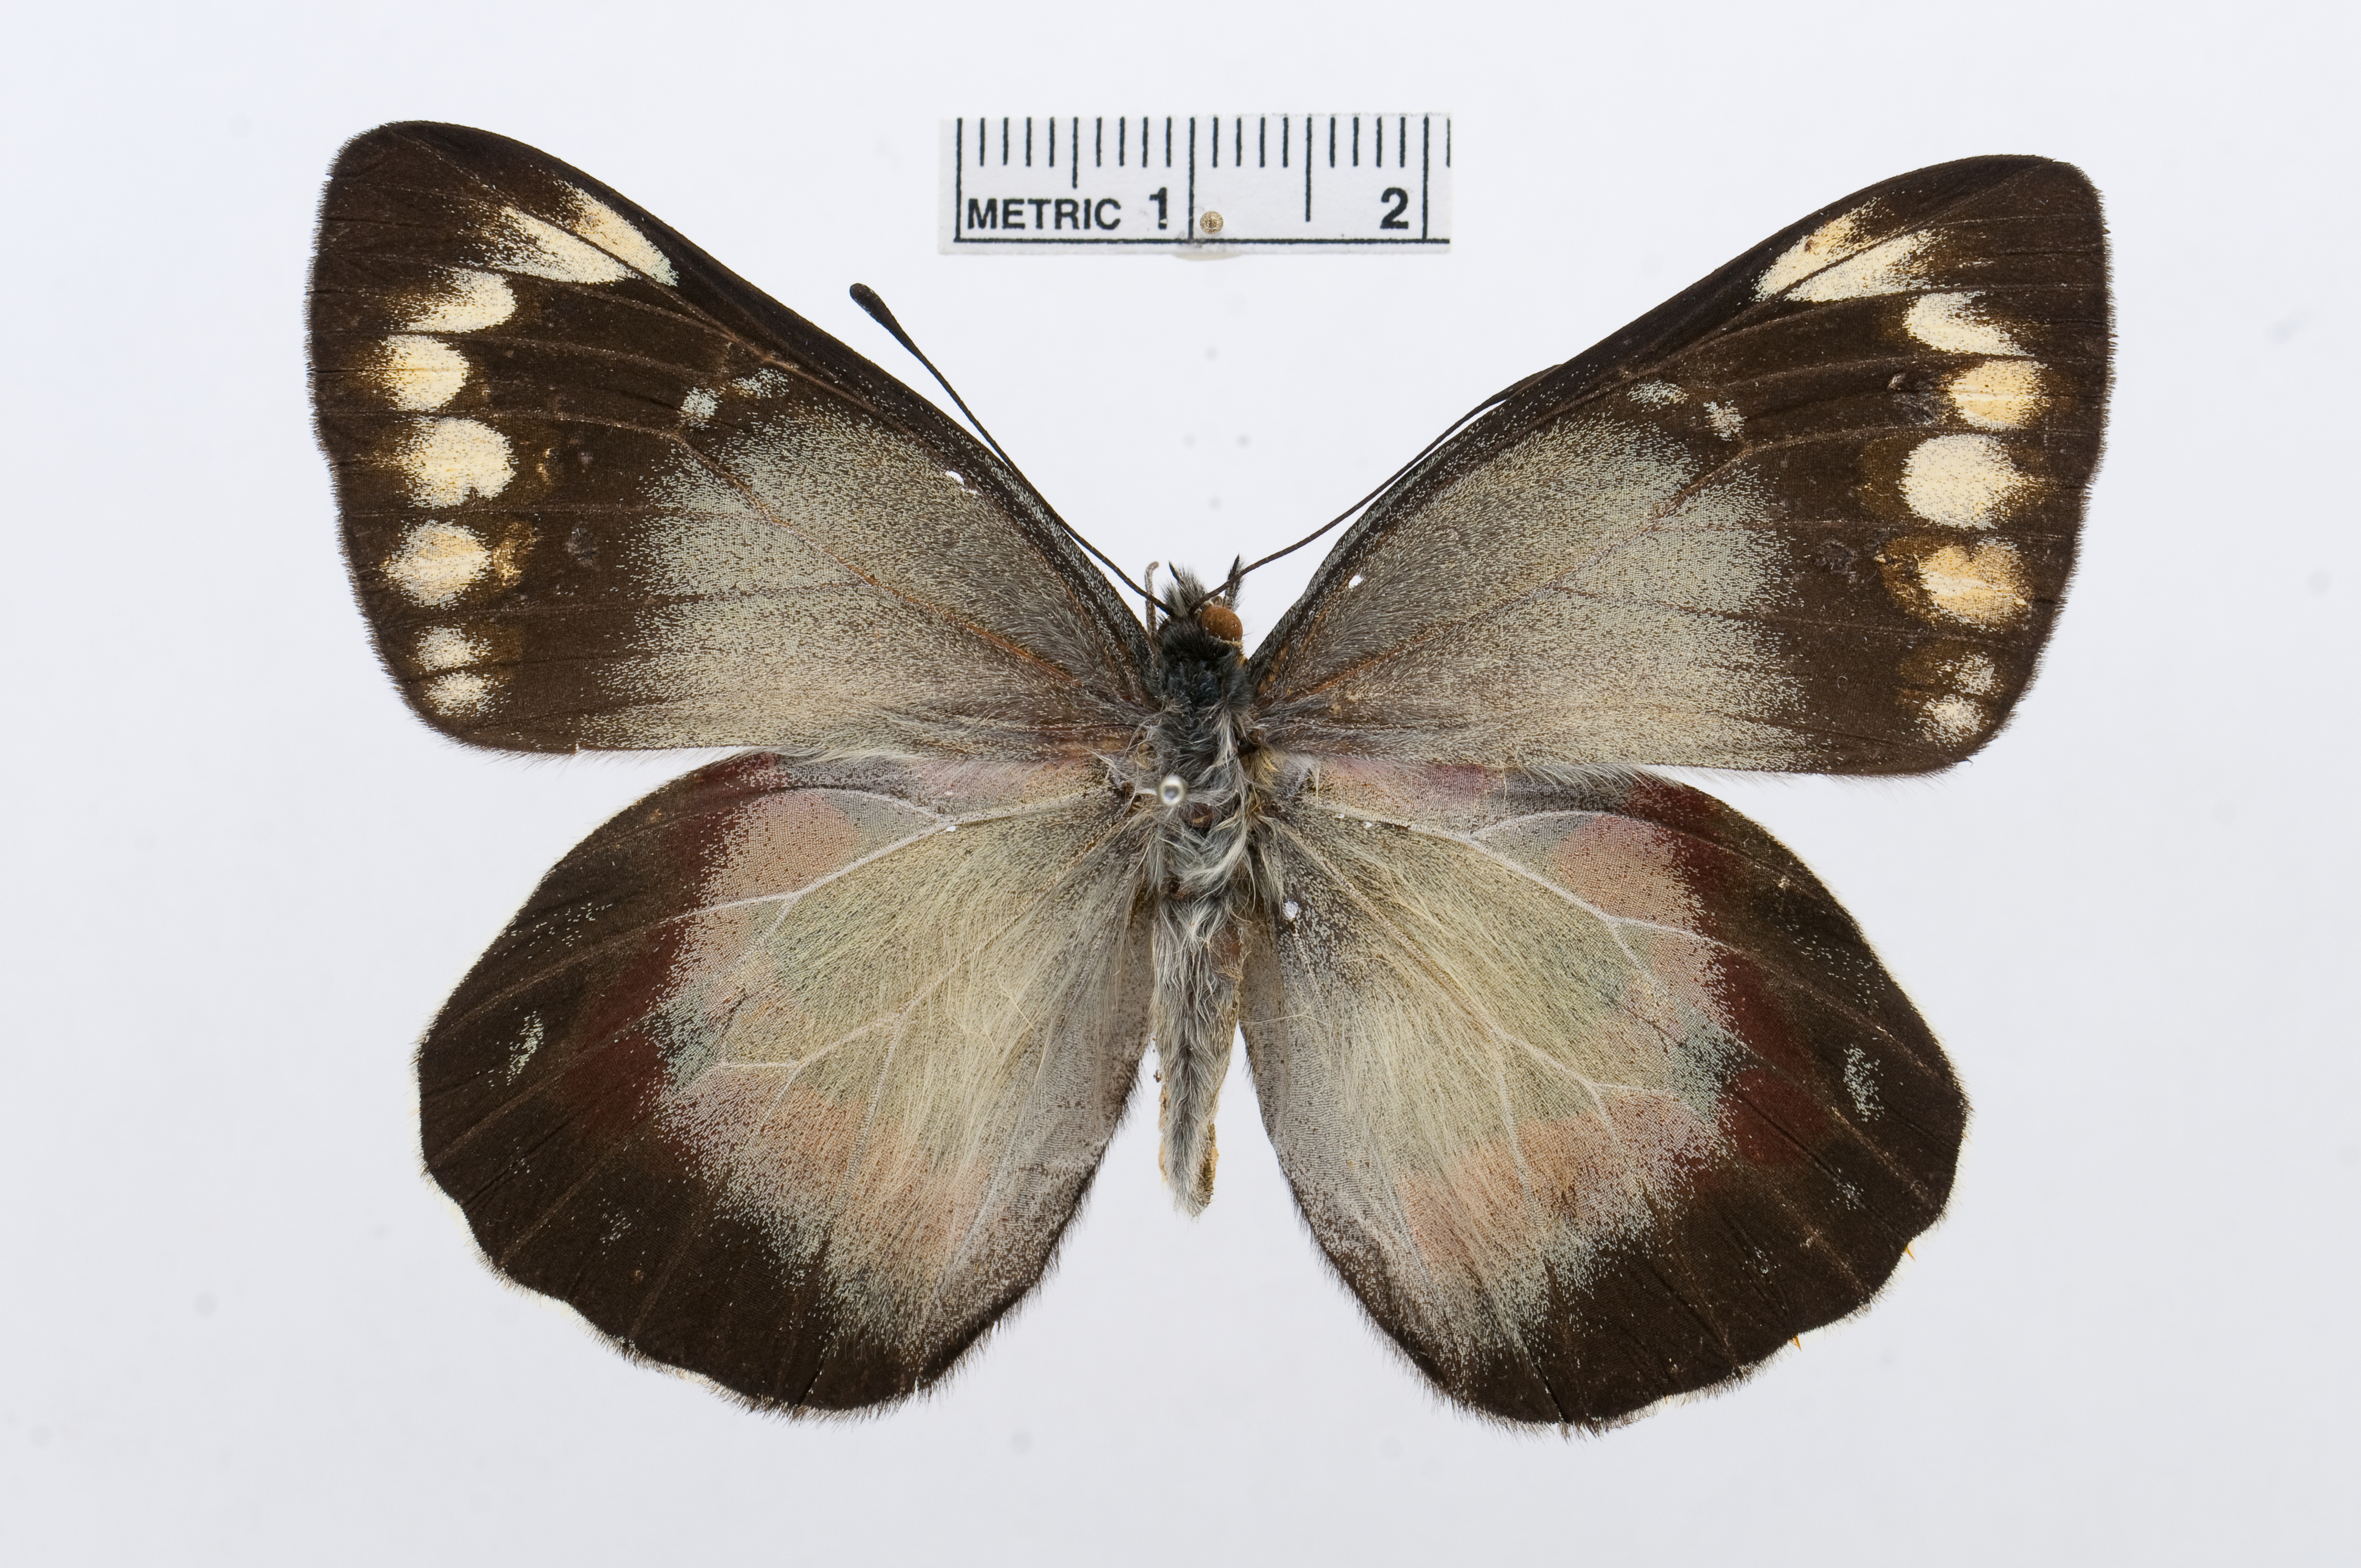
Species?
Delias harpalyce
